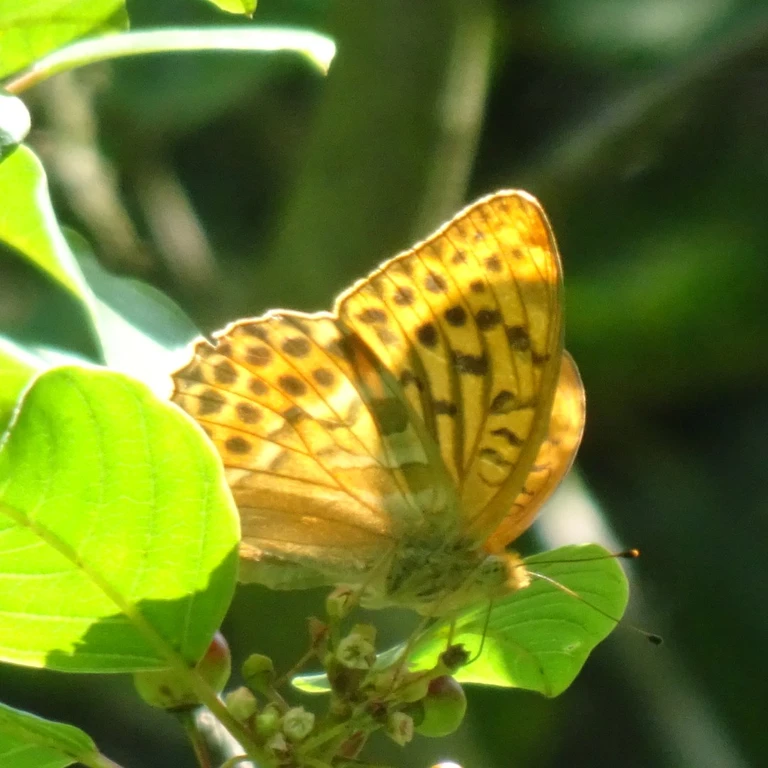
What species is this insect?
Argynnis paphia
